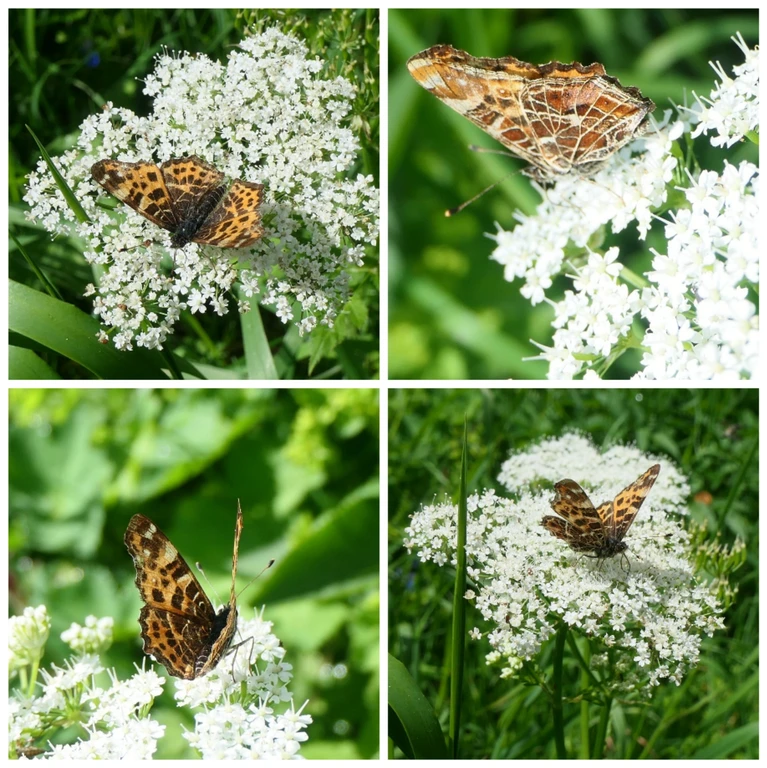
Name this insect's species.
Araschnia levana
